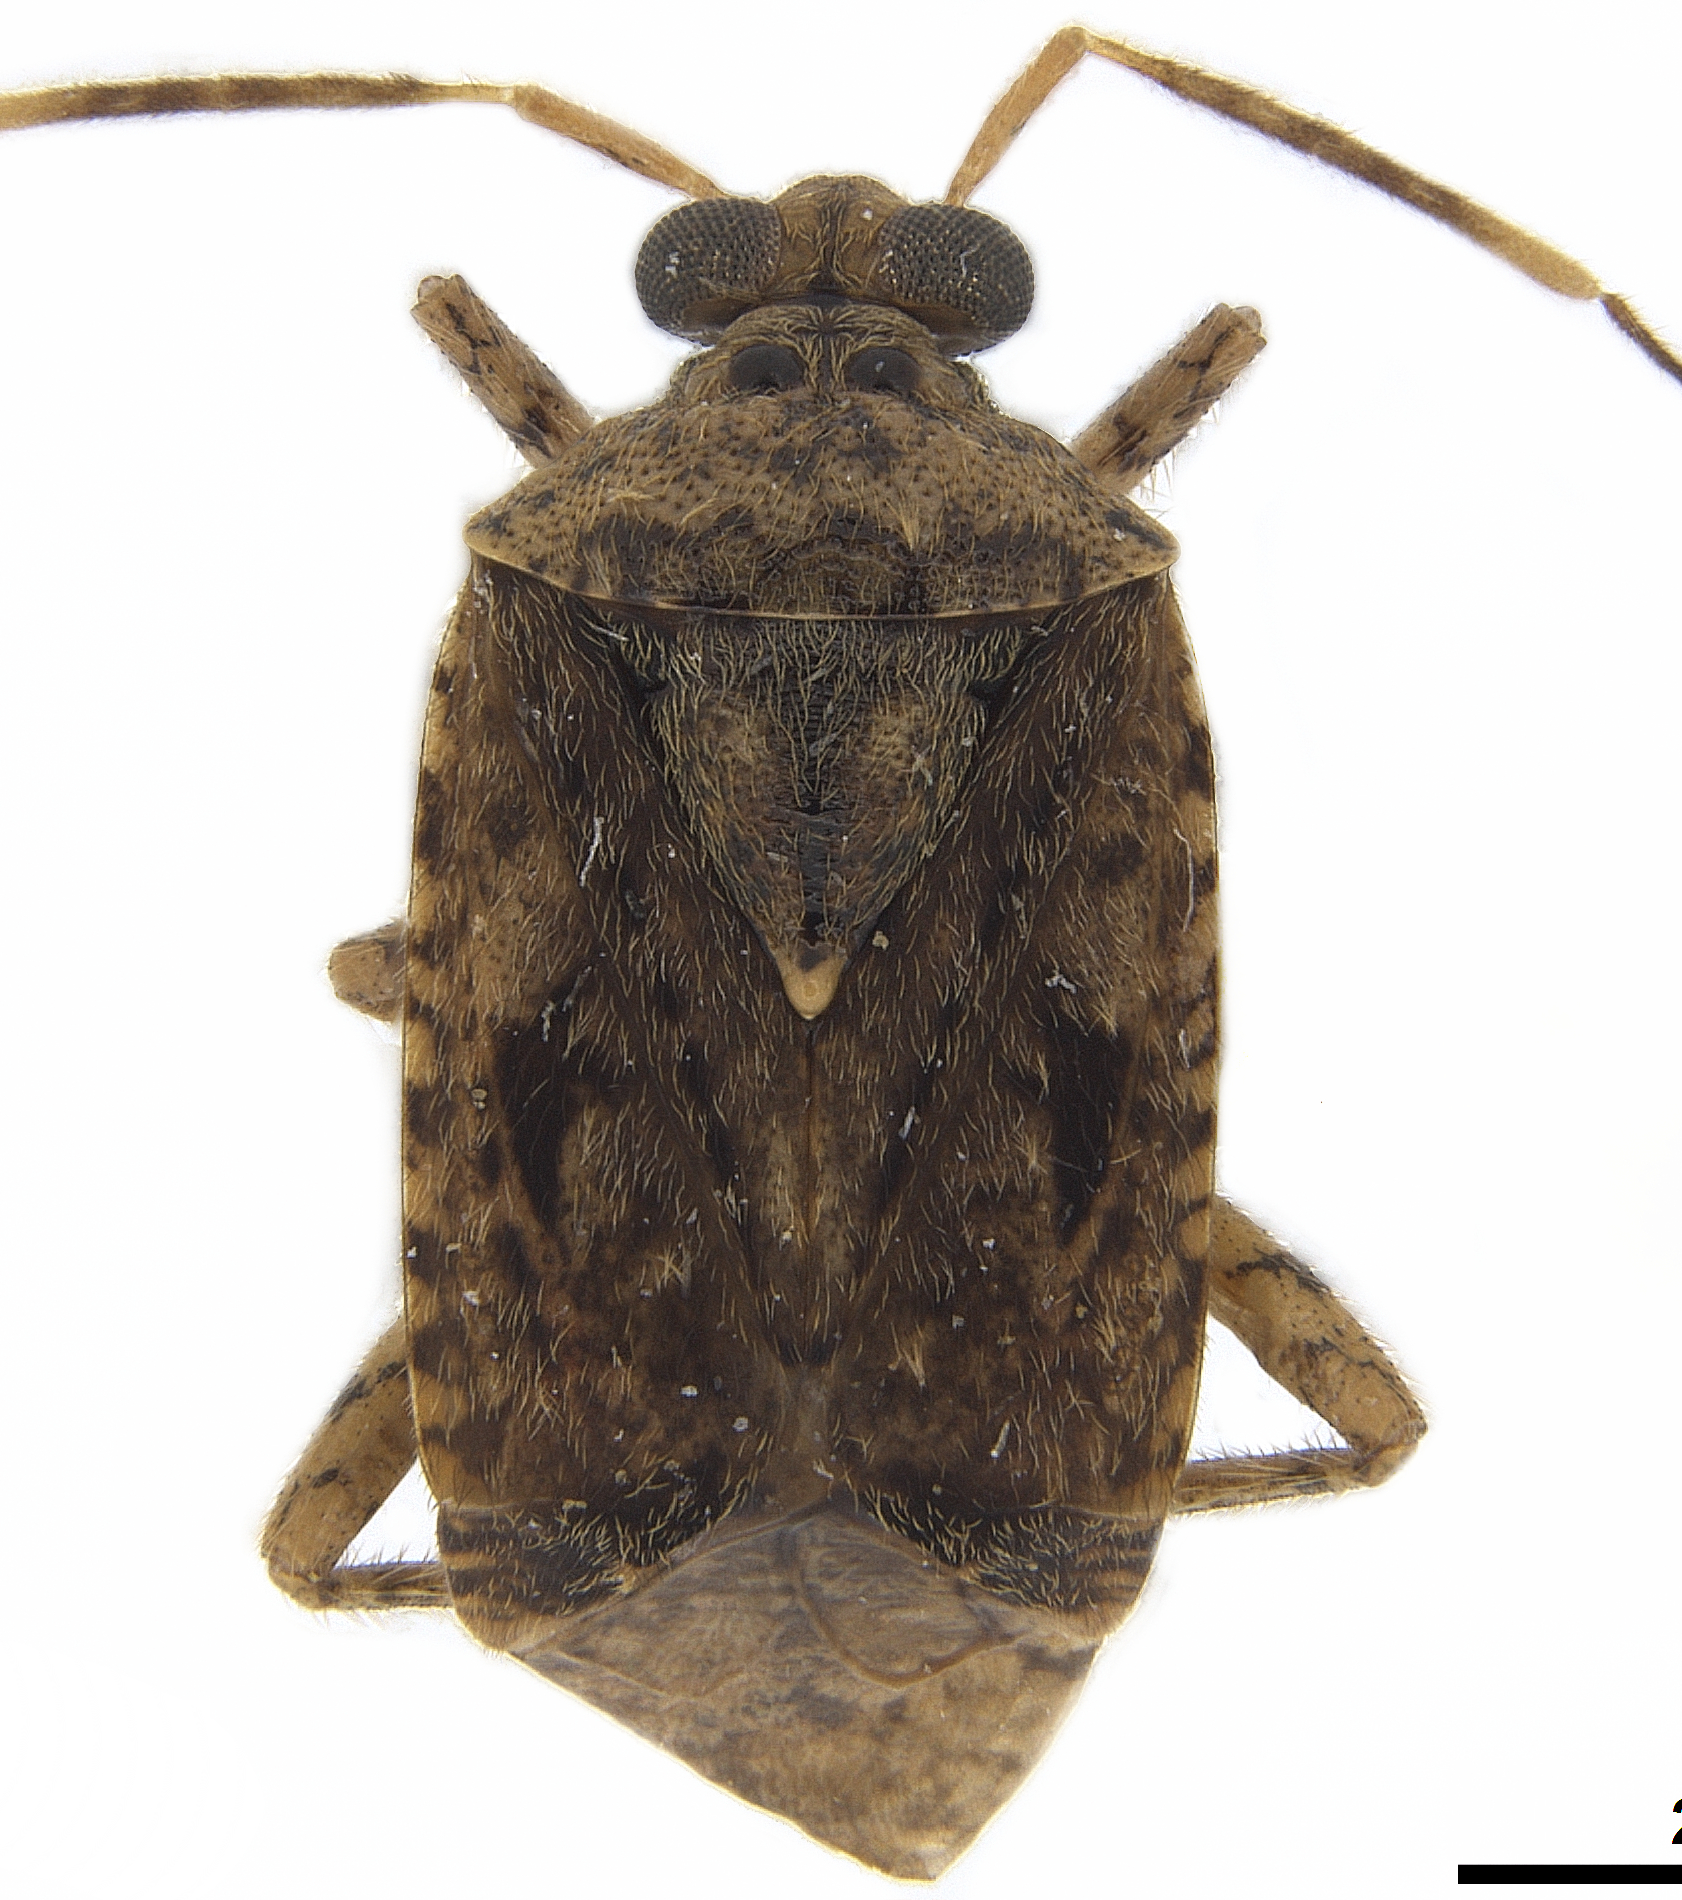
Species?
Calocorisca villosa
